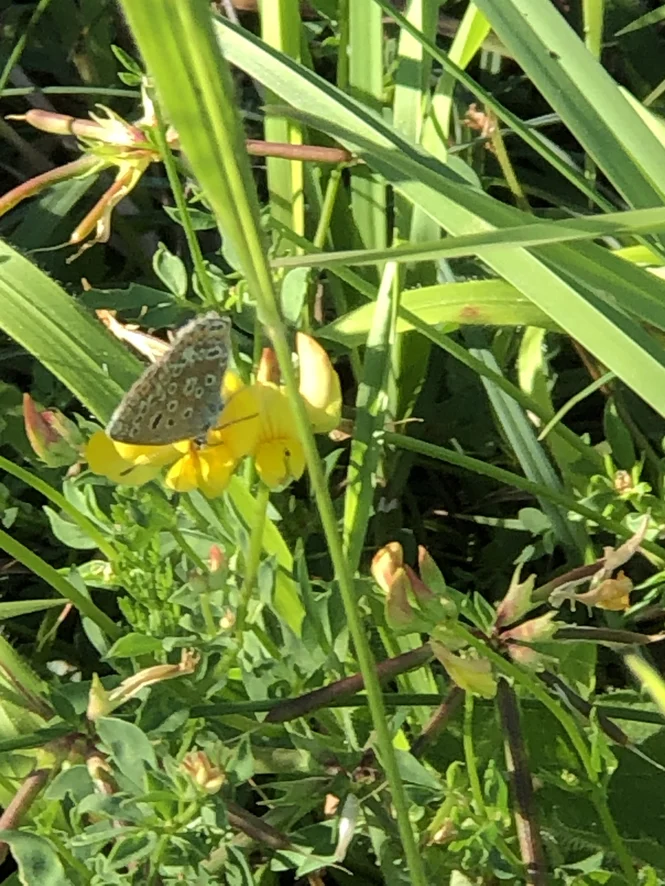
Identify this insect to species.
Polyommatus icarus
